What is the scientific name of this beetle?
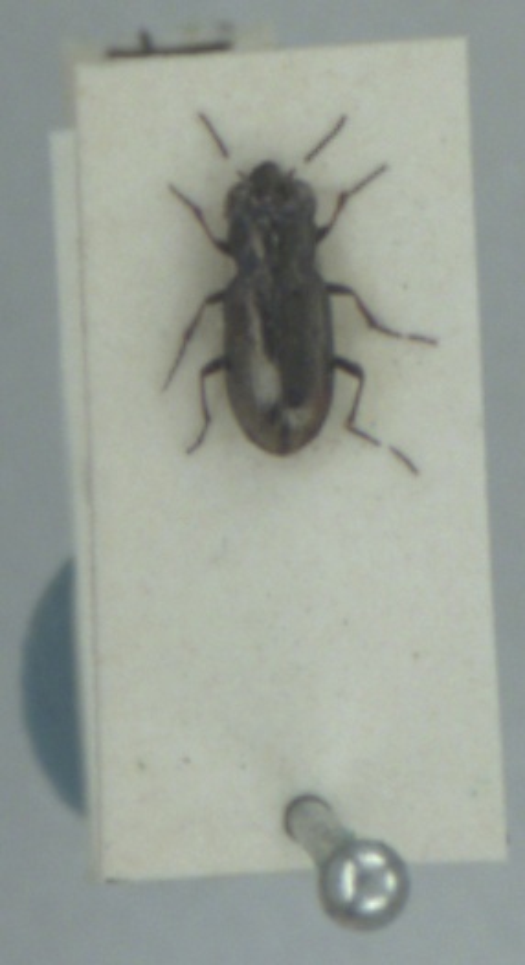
Notiophilus substriatus
